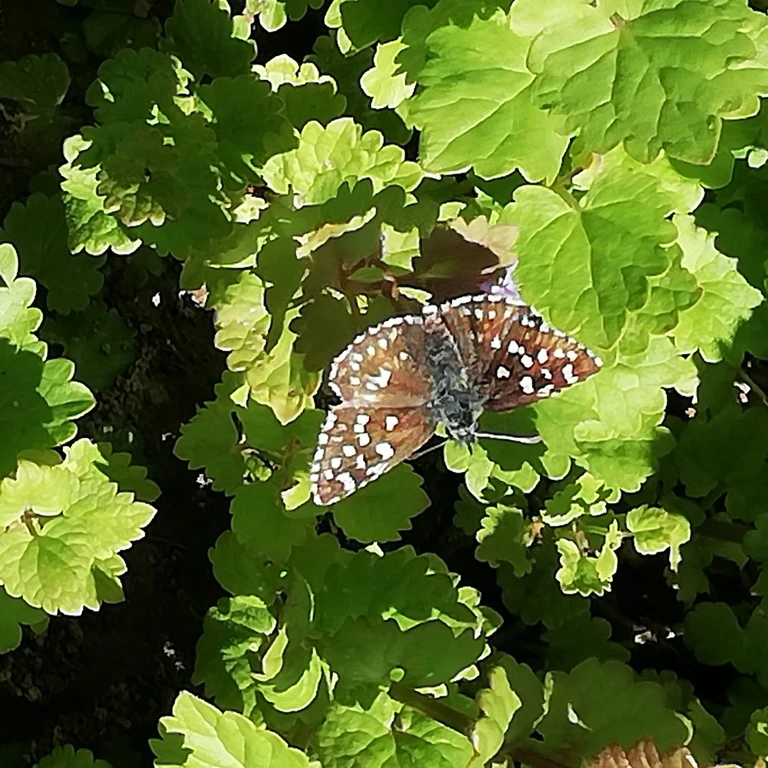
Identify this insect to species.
Pyrgus malvae
